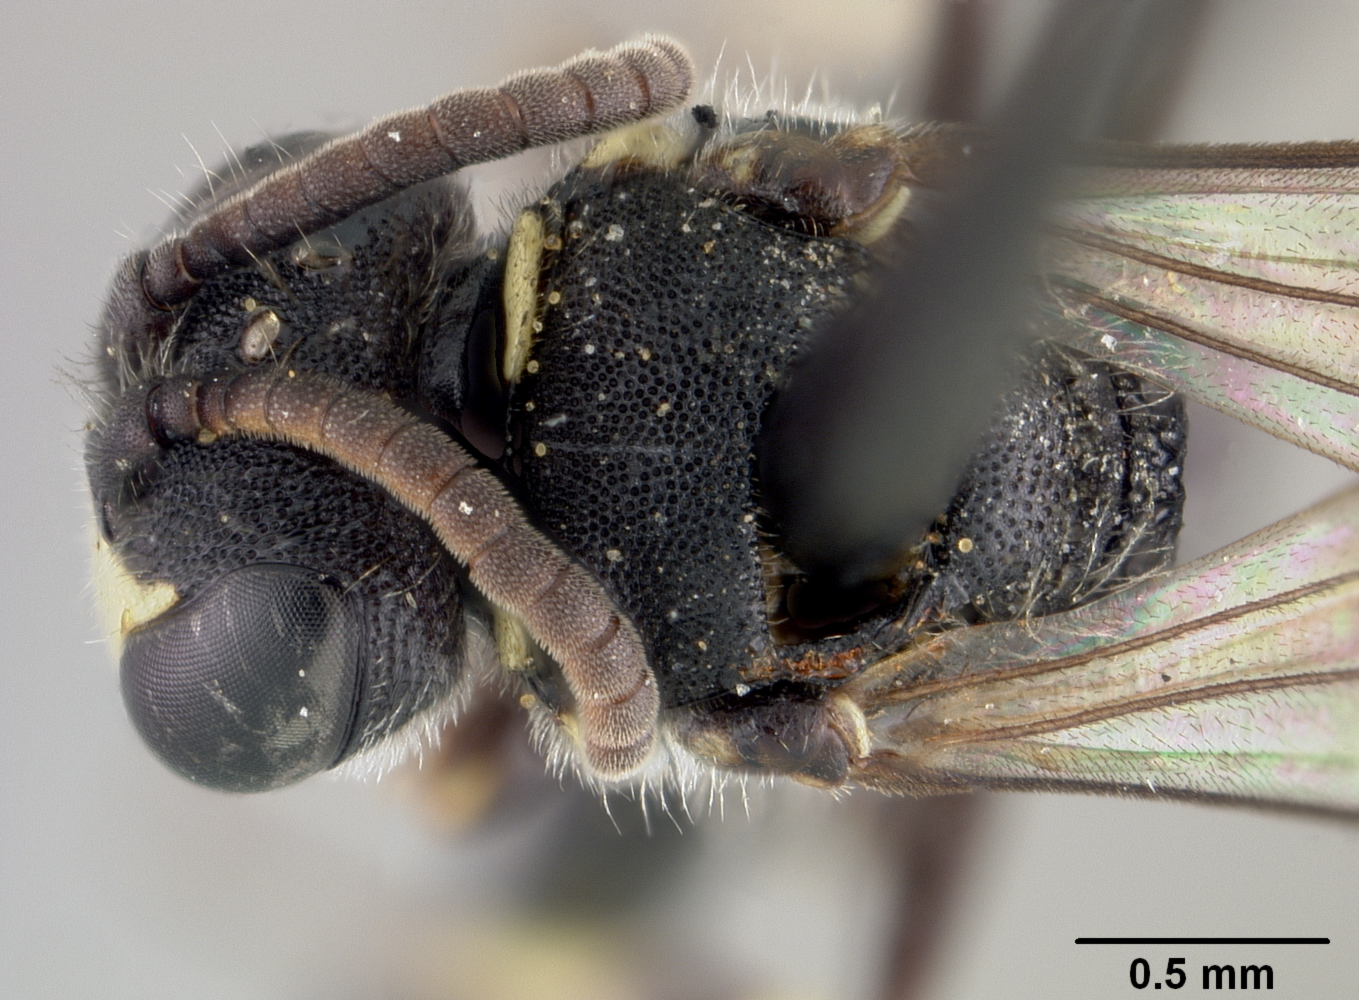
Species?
Hylaeus polifolii
